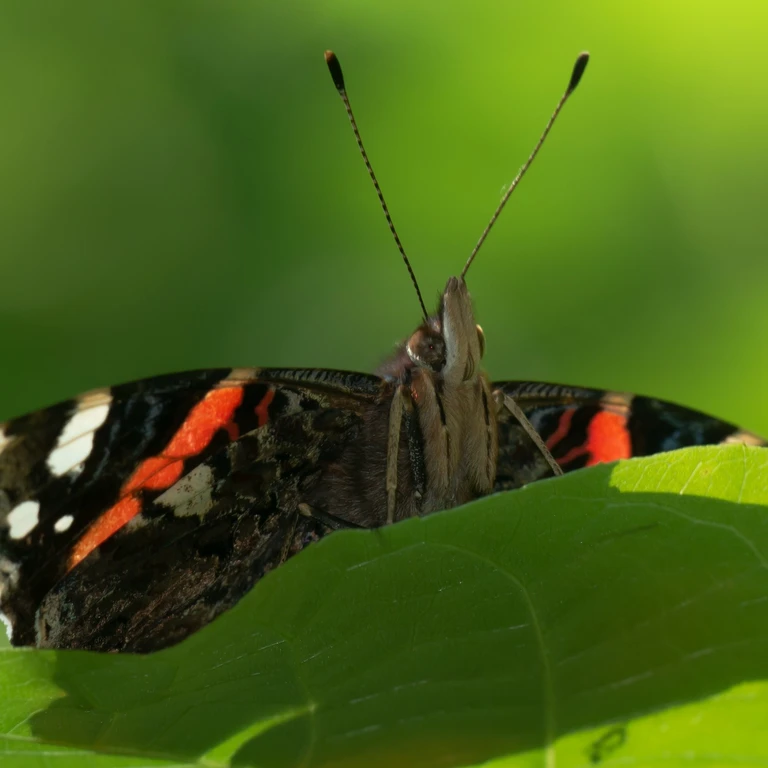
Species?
Vanessa atalanta
